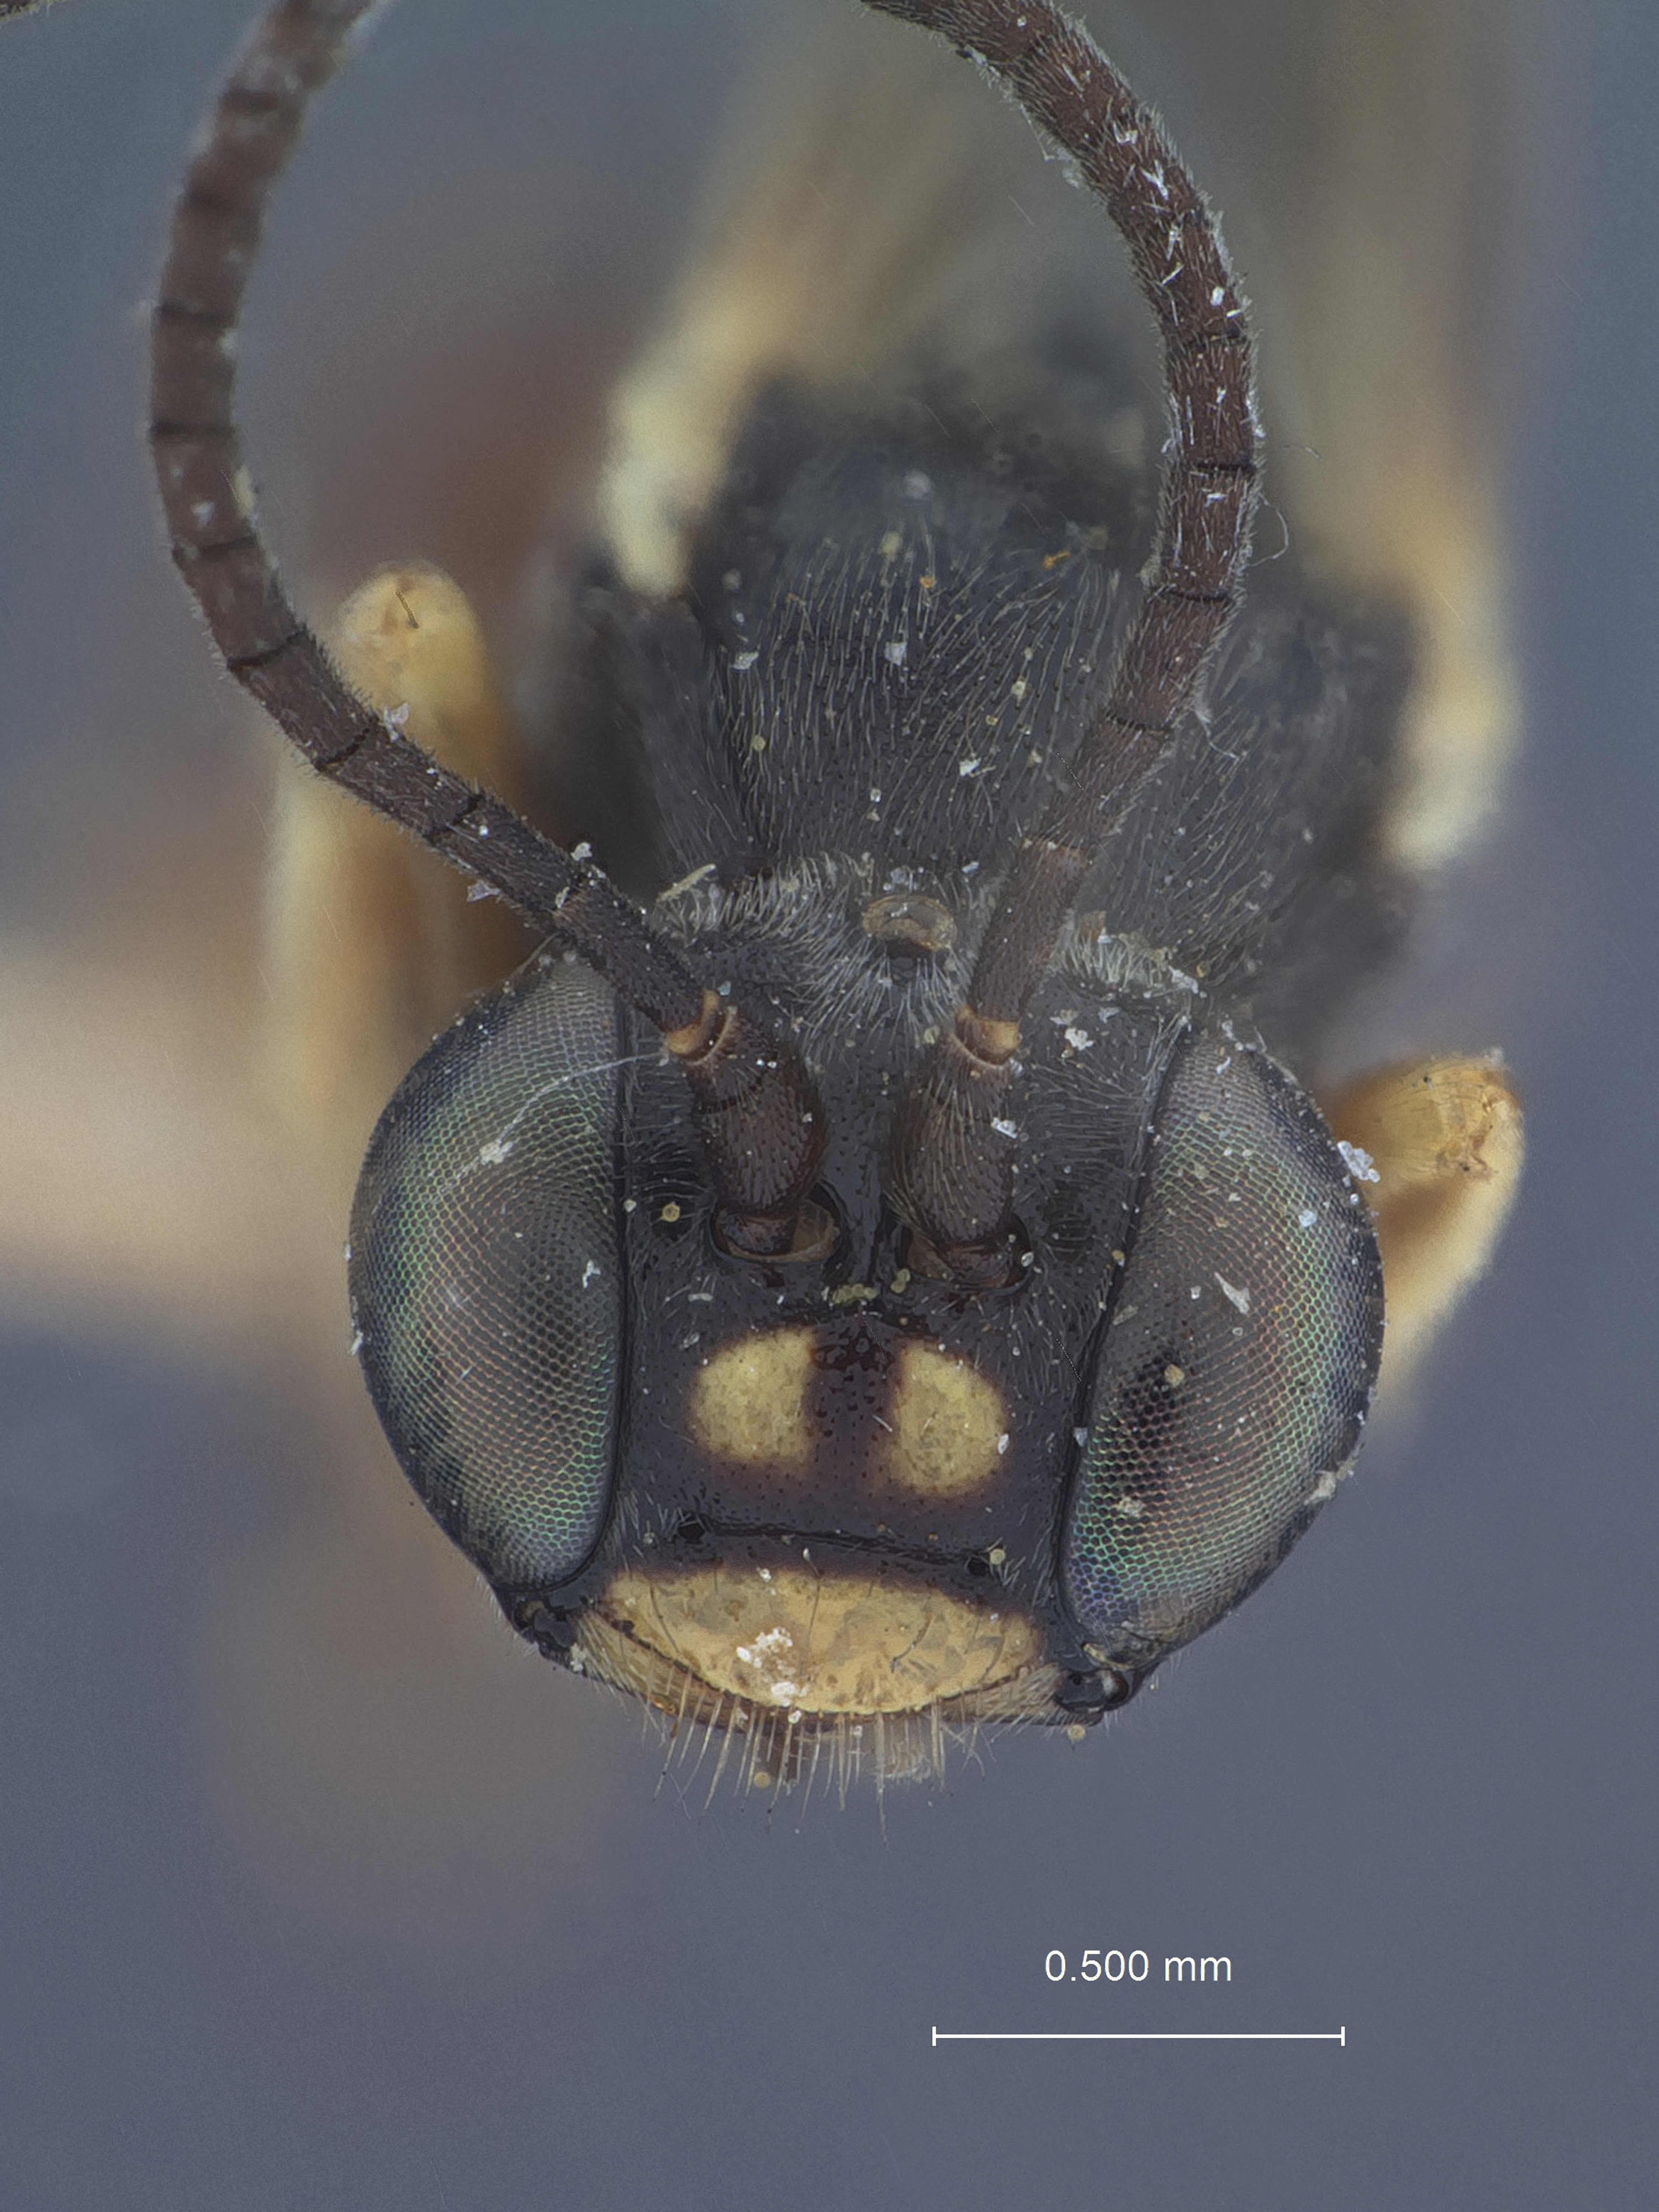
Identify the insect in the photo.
Tryphon coquilletti
